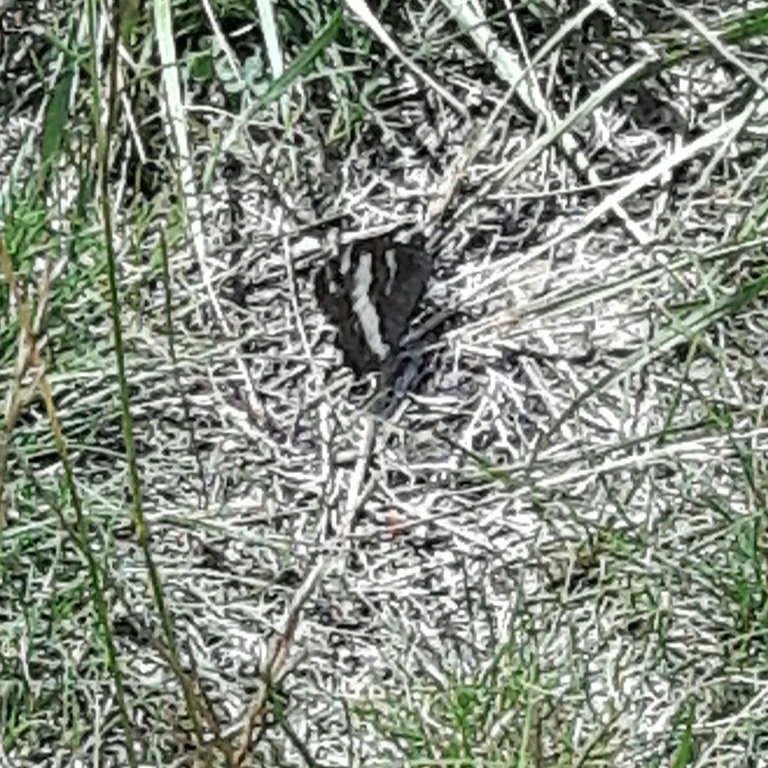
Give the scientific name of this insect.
Brintesia circe
